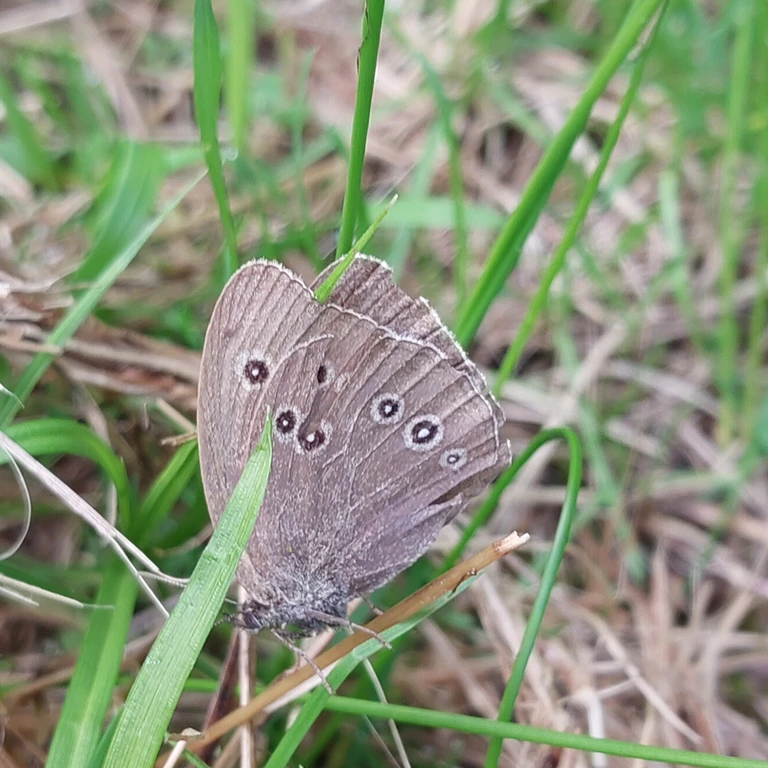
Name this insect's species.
Aphantopus hyperantus
